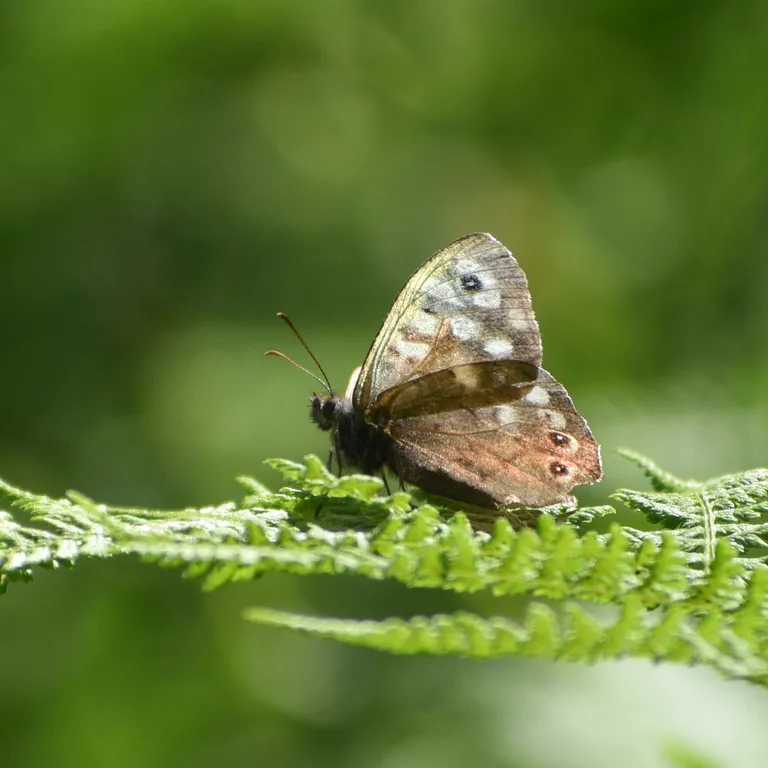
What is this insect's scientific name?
Pararge aegeria
